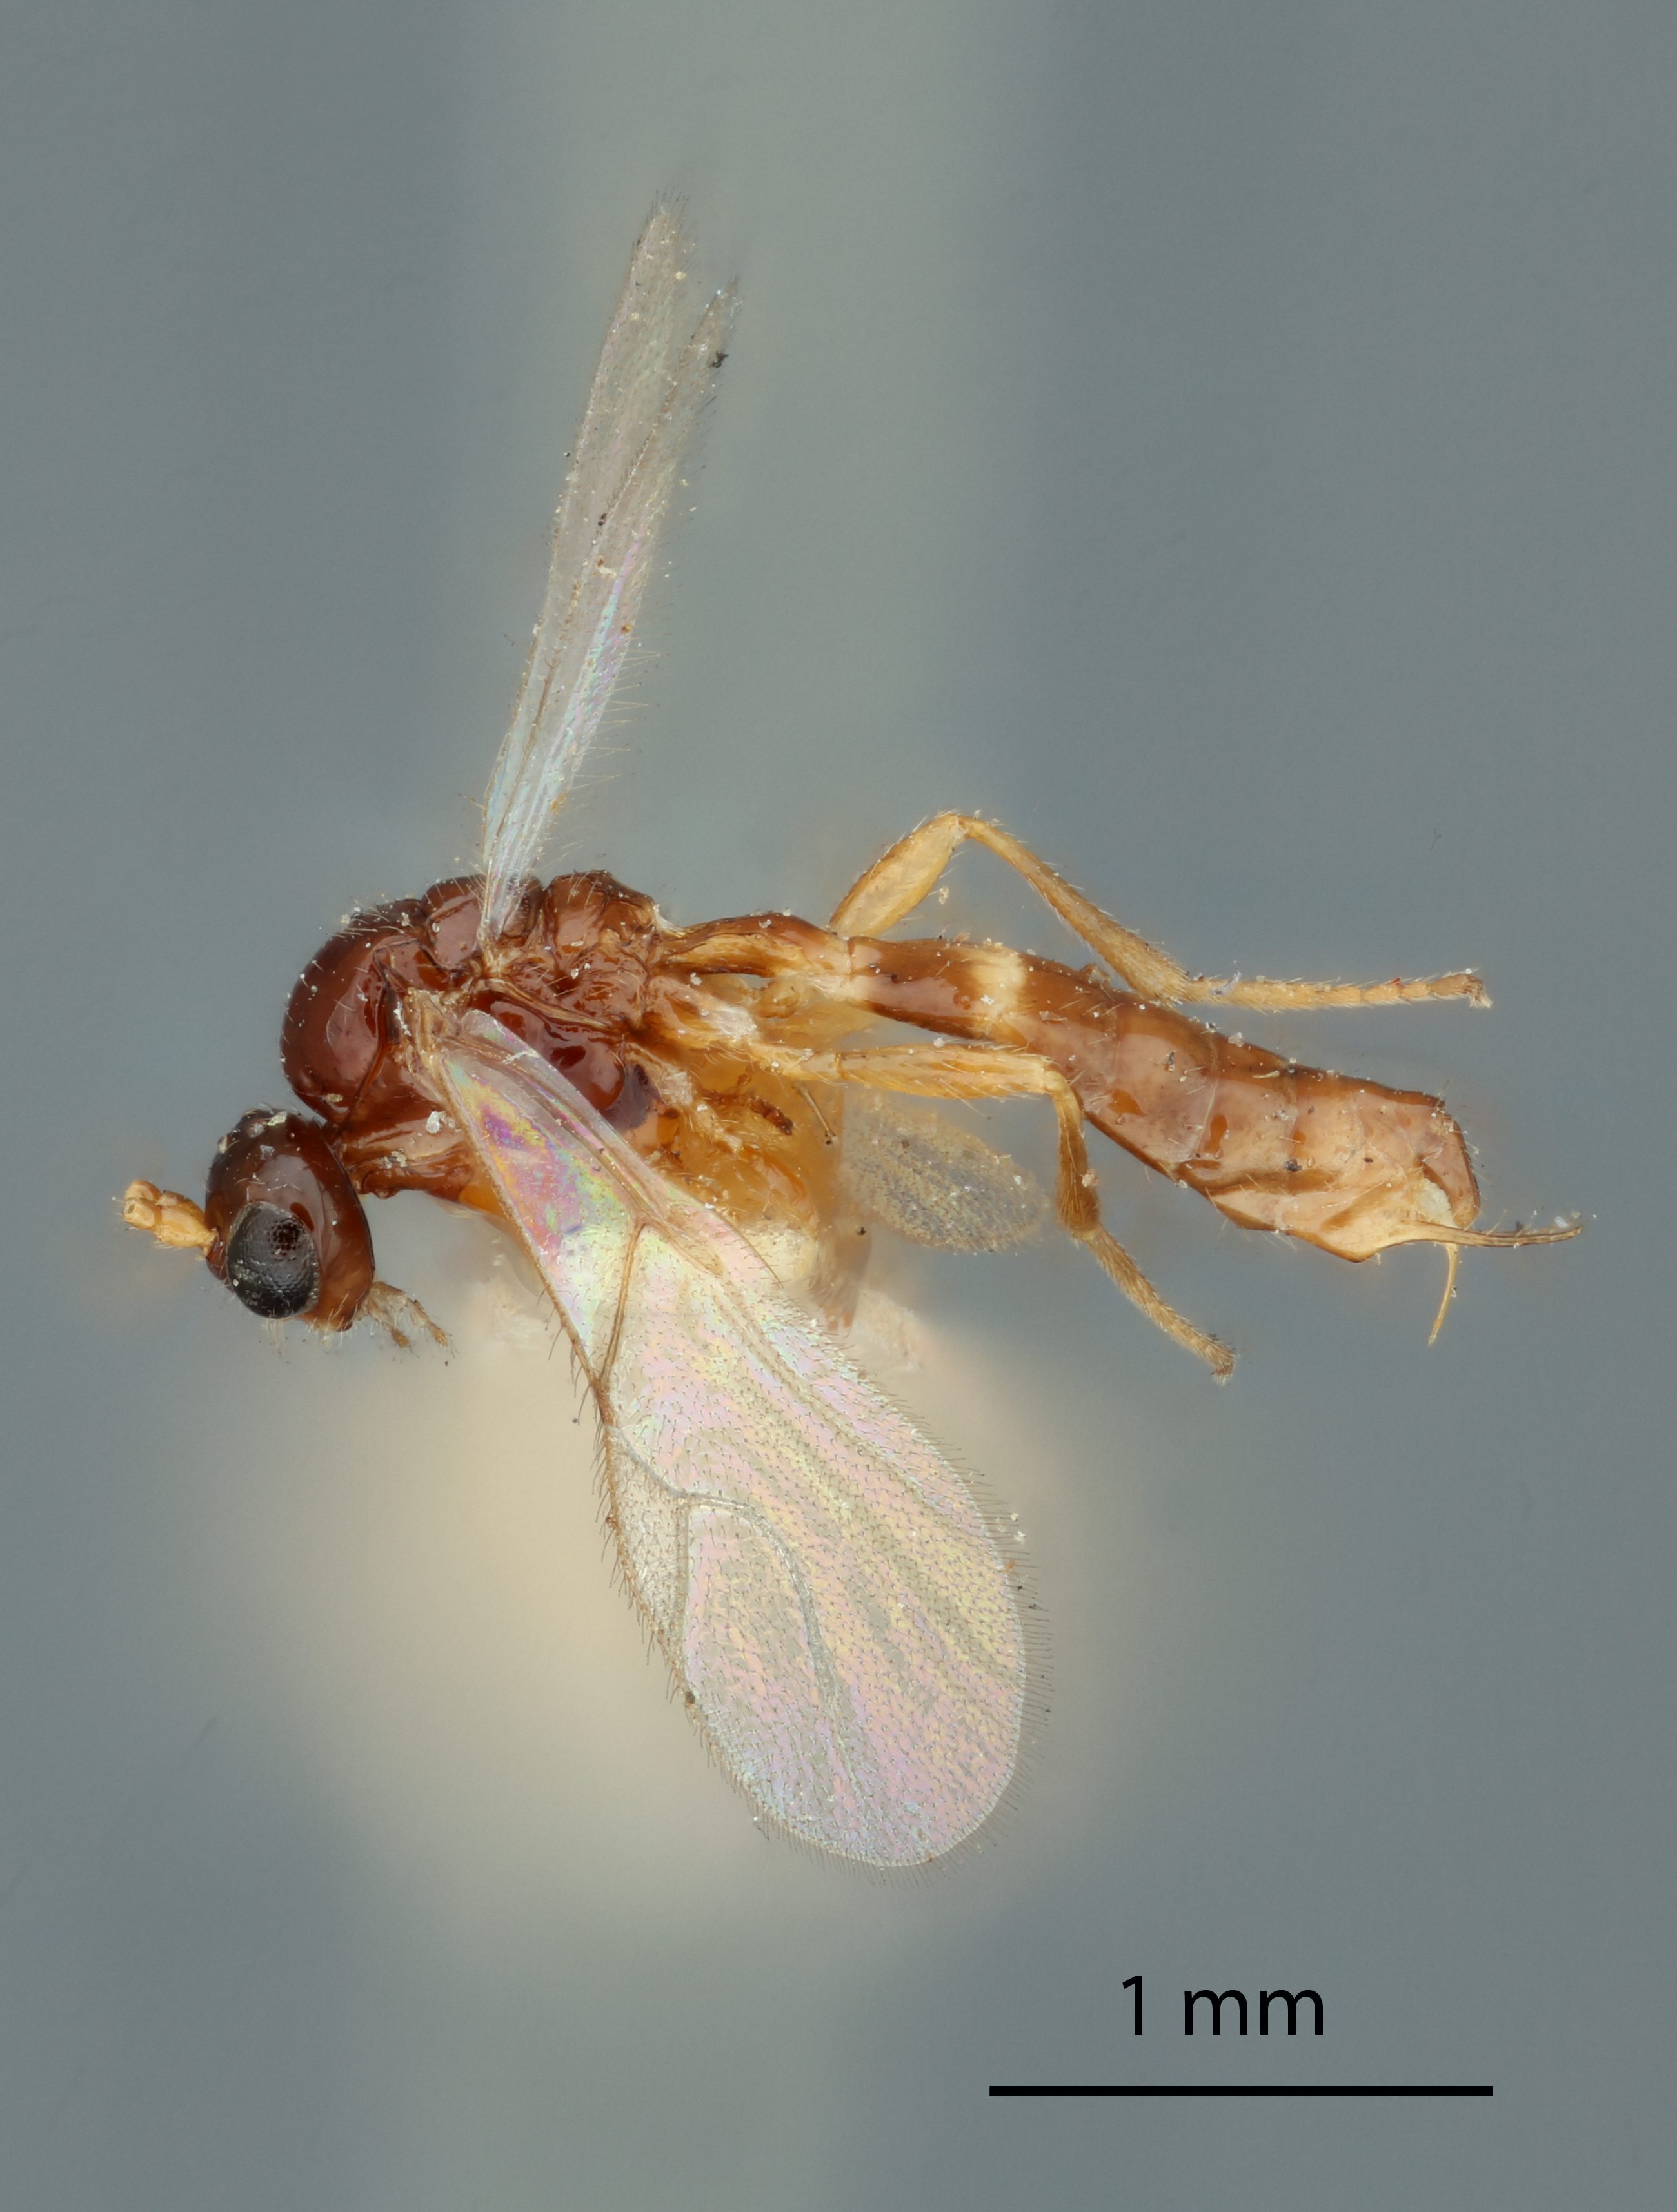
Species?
Trioxys rhagii
